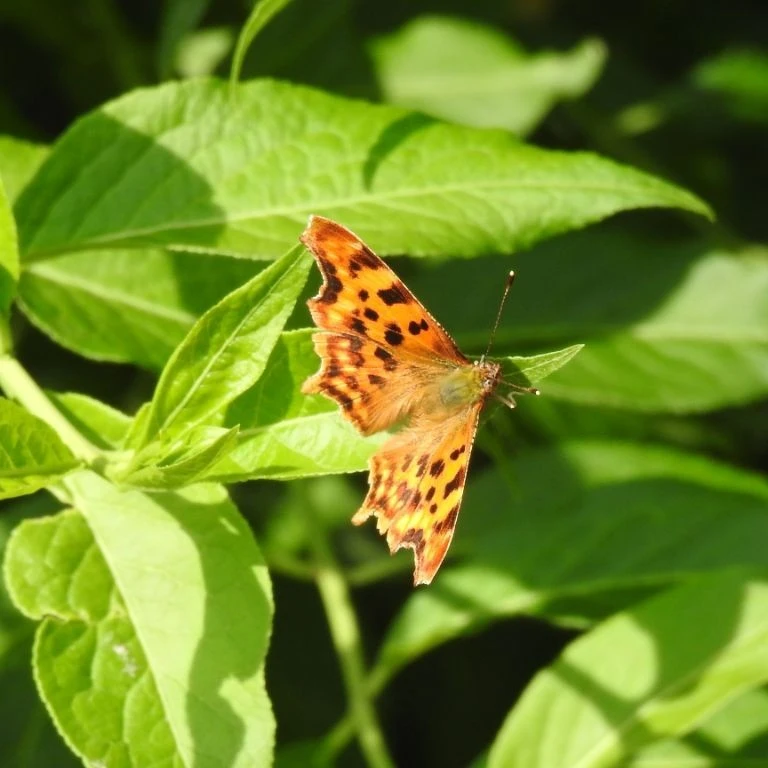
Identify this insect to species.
Polygonia c-album
